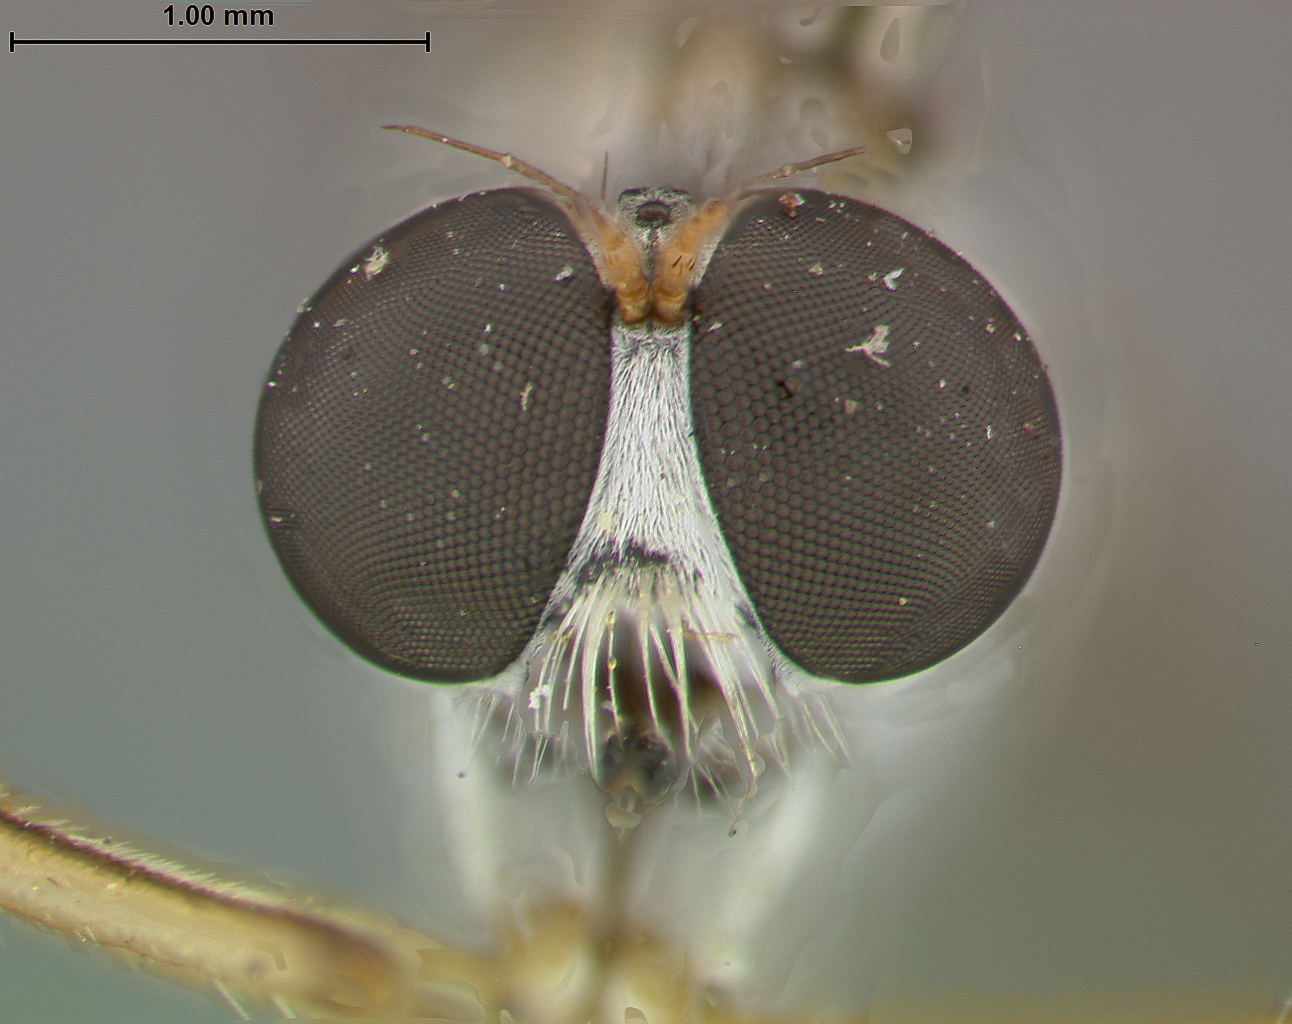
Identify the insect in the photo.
Leptogaster hirtipes
